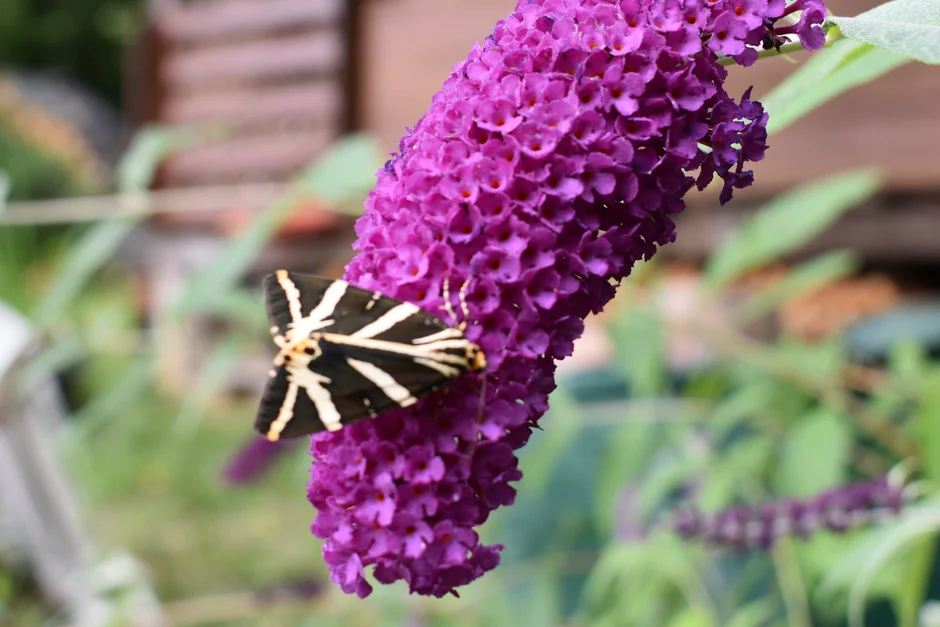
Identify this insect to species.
Euplagia quadripunctaria
